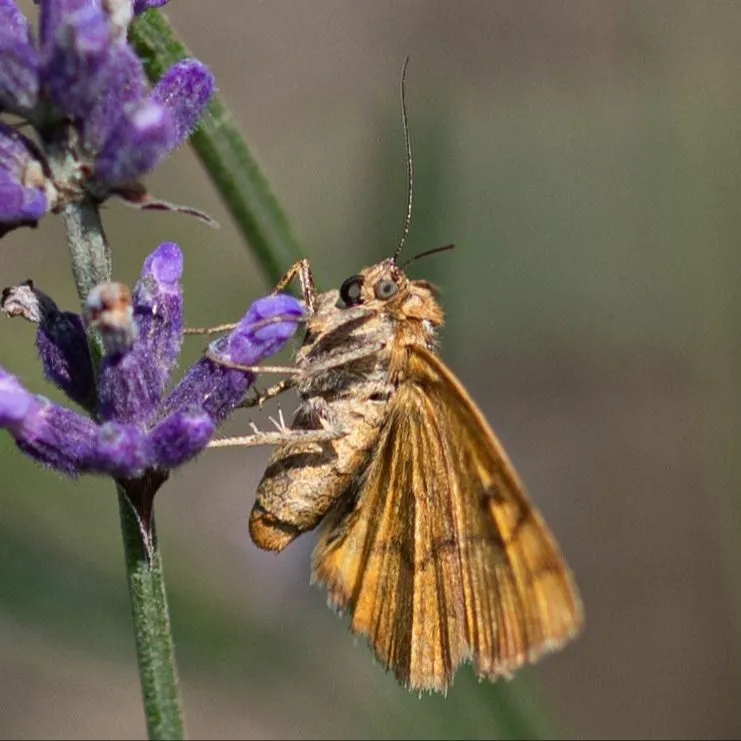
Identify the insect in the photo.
Euclidia glyphica
